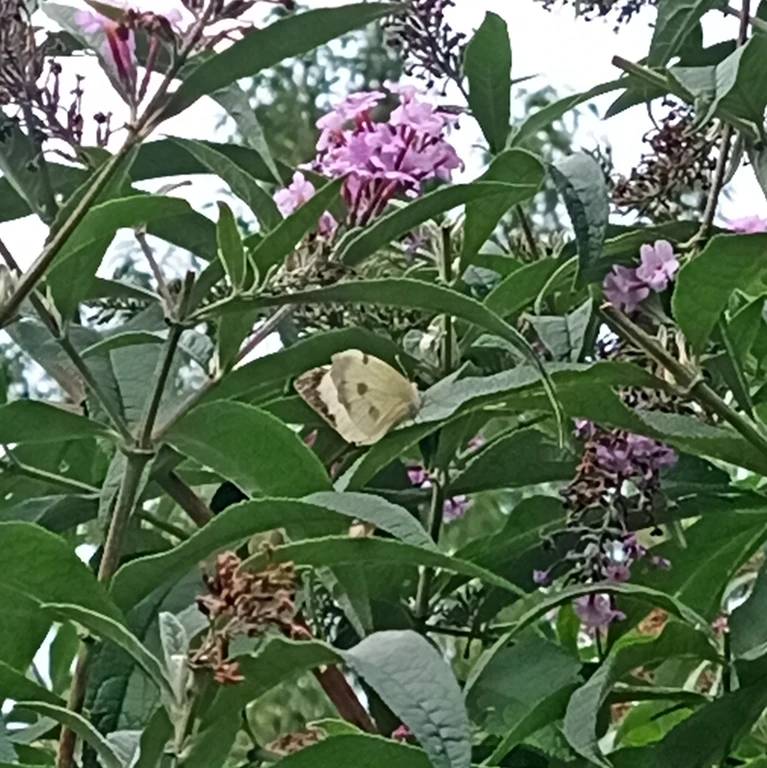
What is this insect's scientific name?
Pieris brassicae
